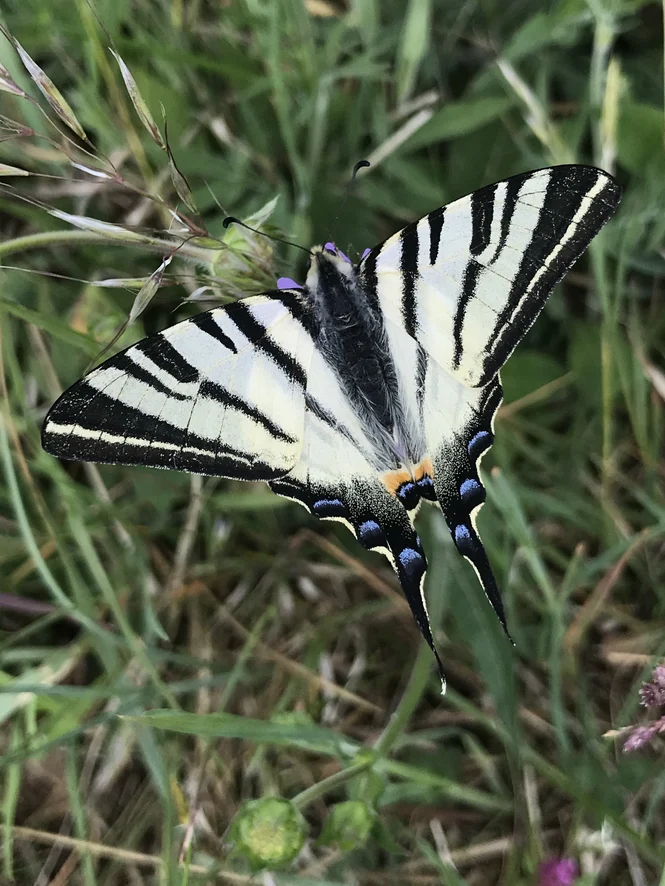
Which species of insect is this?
Iphiclides podalirius
